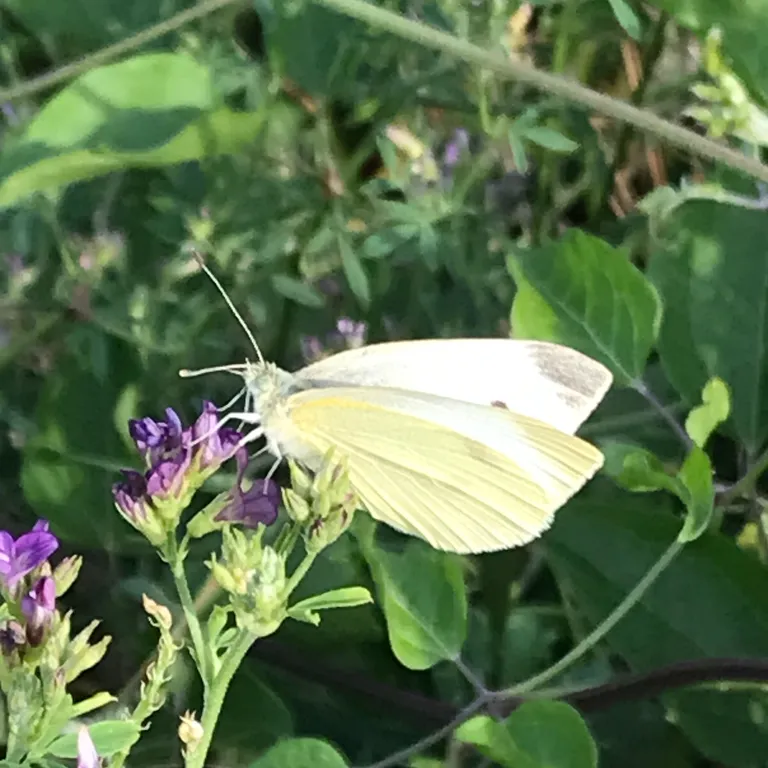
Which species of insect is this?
Pieris rapae
